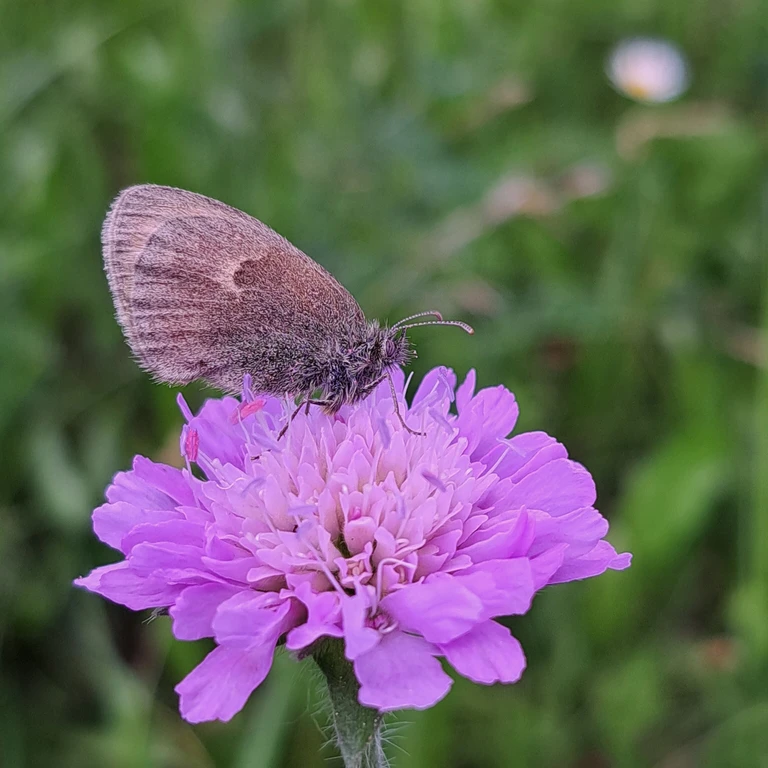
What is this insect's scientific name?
Coenonympha pamphilus
